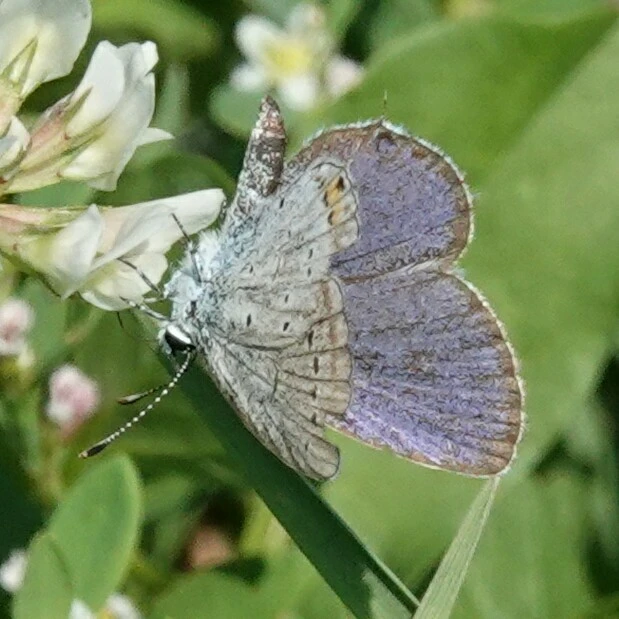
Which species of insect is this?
Cupido argiades (also Elkalyce argiades)
